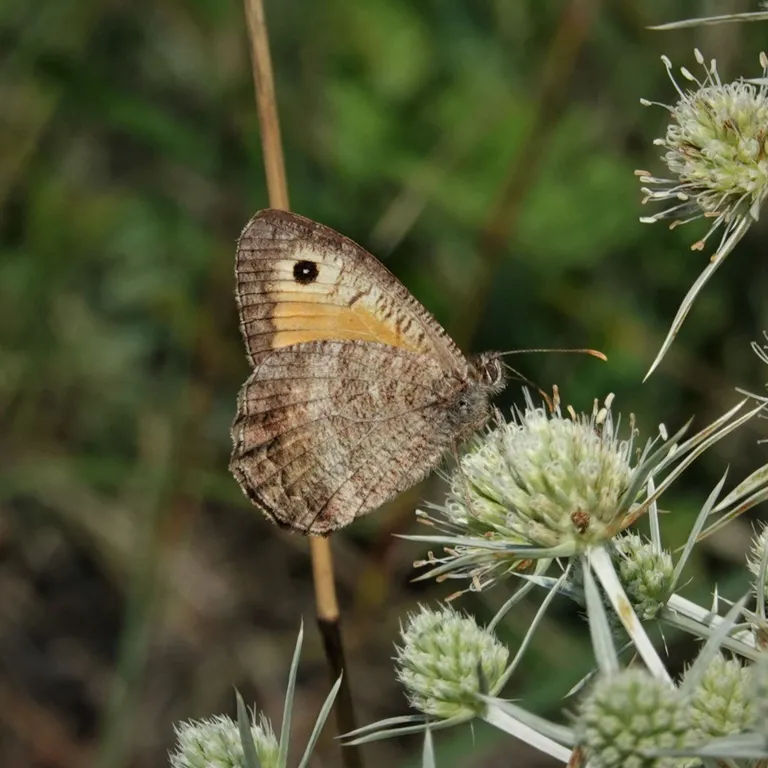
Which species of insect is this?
Arethusana arethusa
